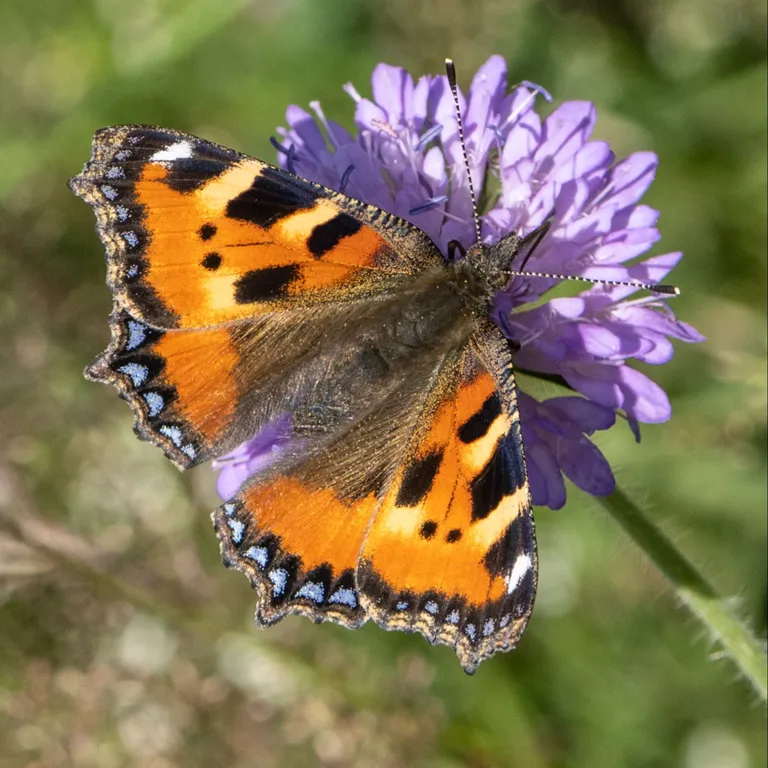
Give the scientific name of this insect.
Aglais urticae
